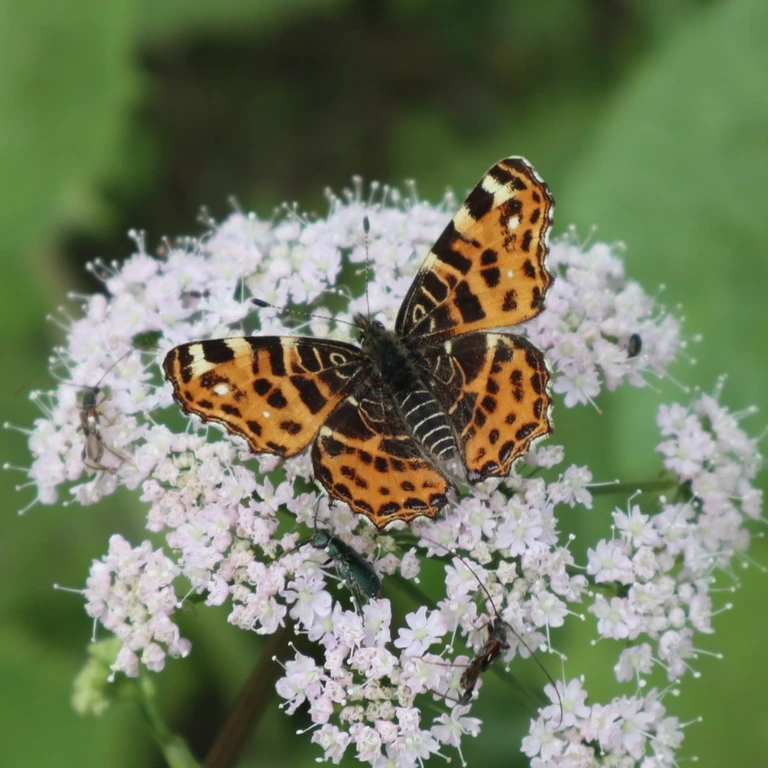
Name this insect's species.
Araschnia levana
